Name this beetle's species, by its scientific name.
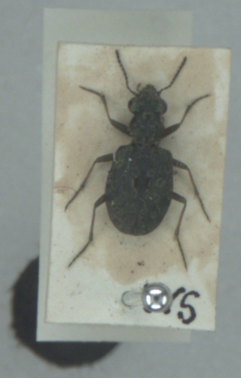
Elaphrus riparius
